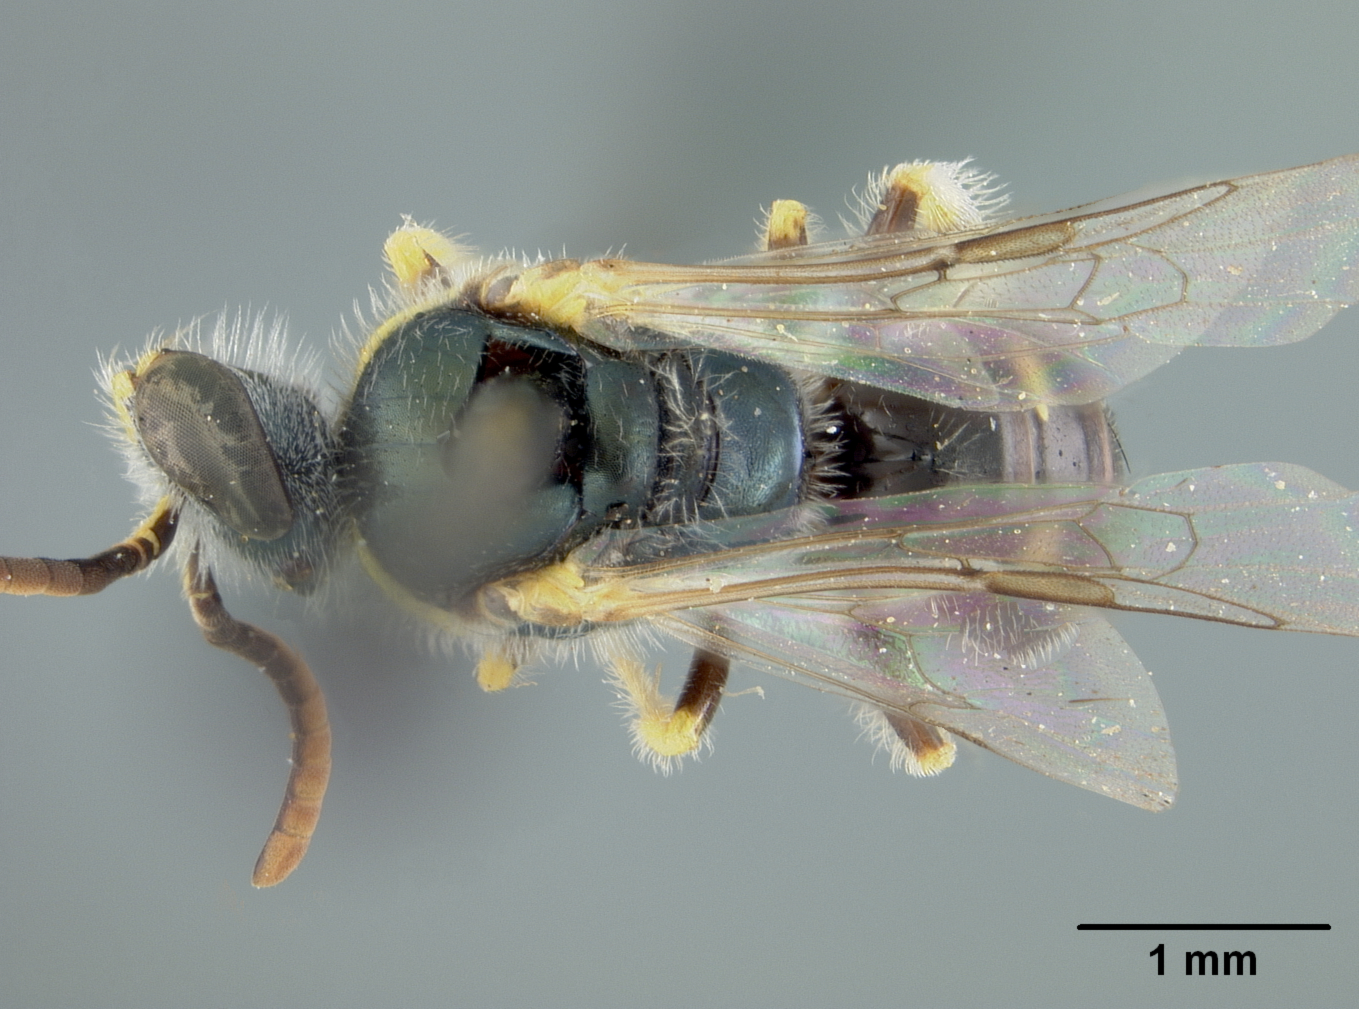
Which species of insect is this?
Nomioides nanensis
